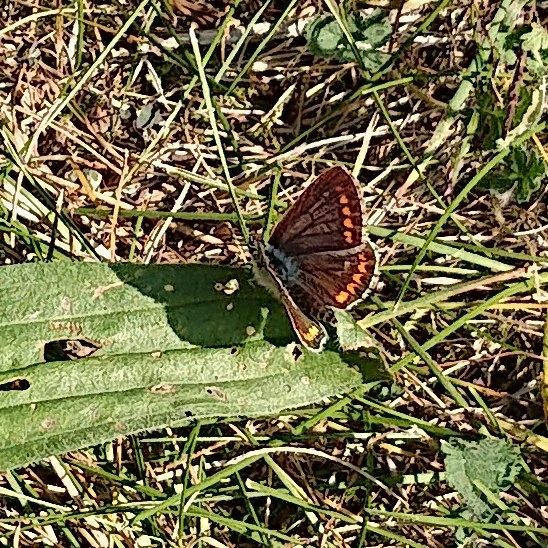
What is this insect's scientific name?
Aricia agestis/artaxerxes
